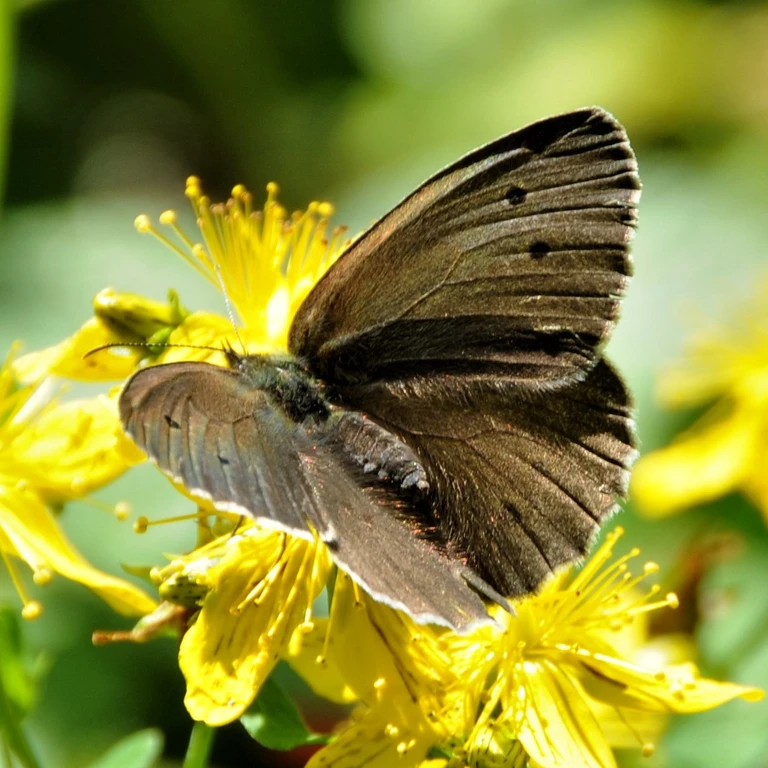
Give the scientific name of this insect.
Aphantopus hyperantus
